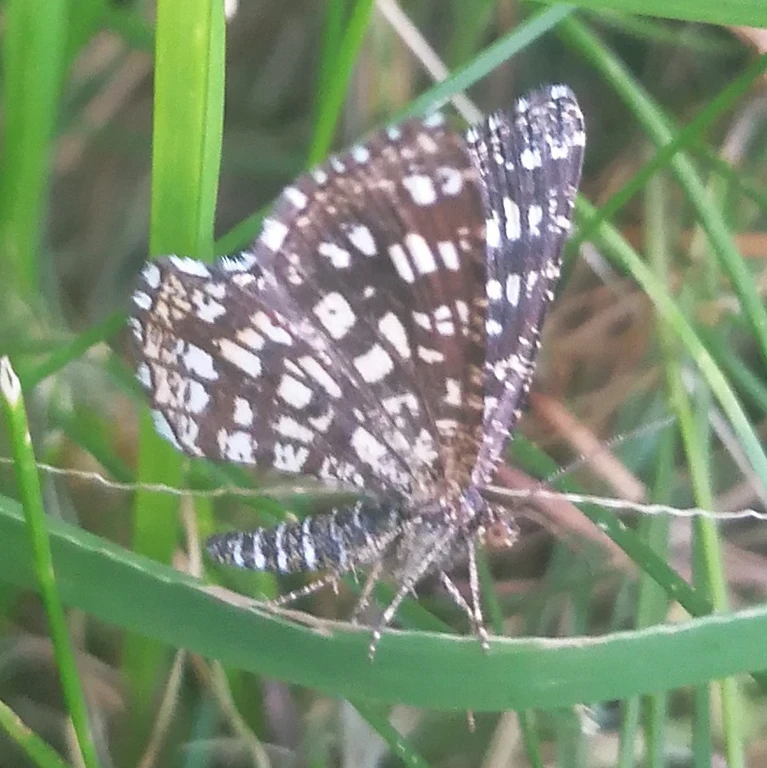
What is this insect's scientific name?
Chiasmia clathrata
